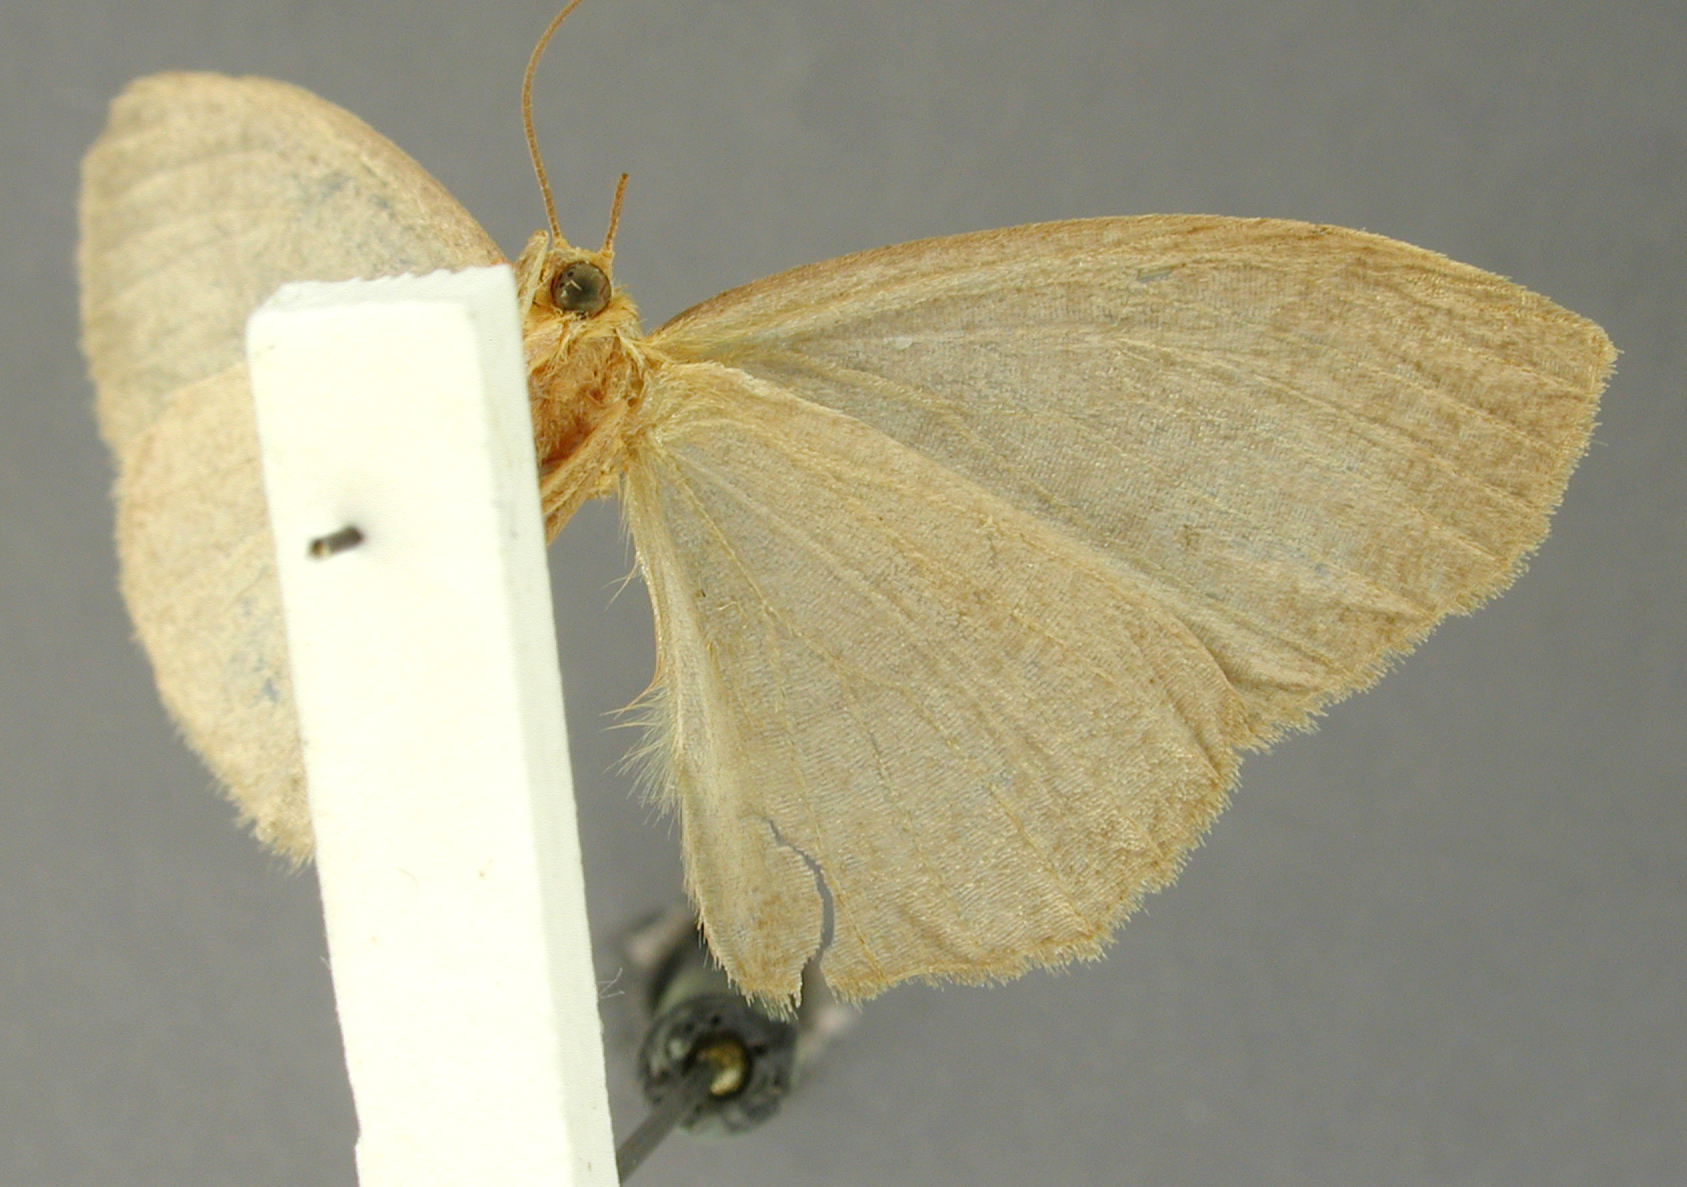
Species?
Neotherina inconspicua
